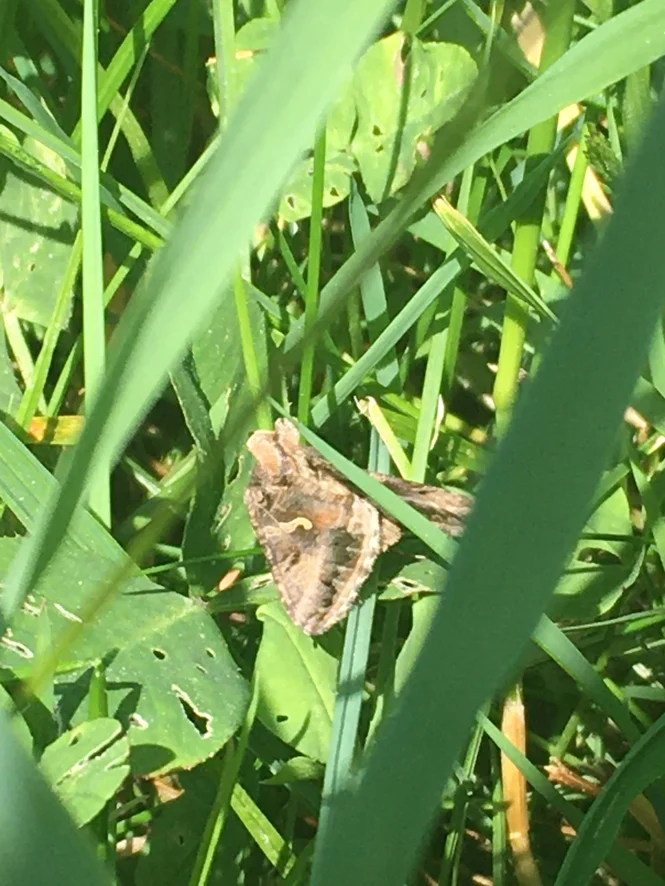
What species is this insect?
Autographa gamma
